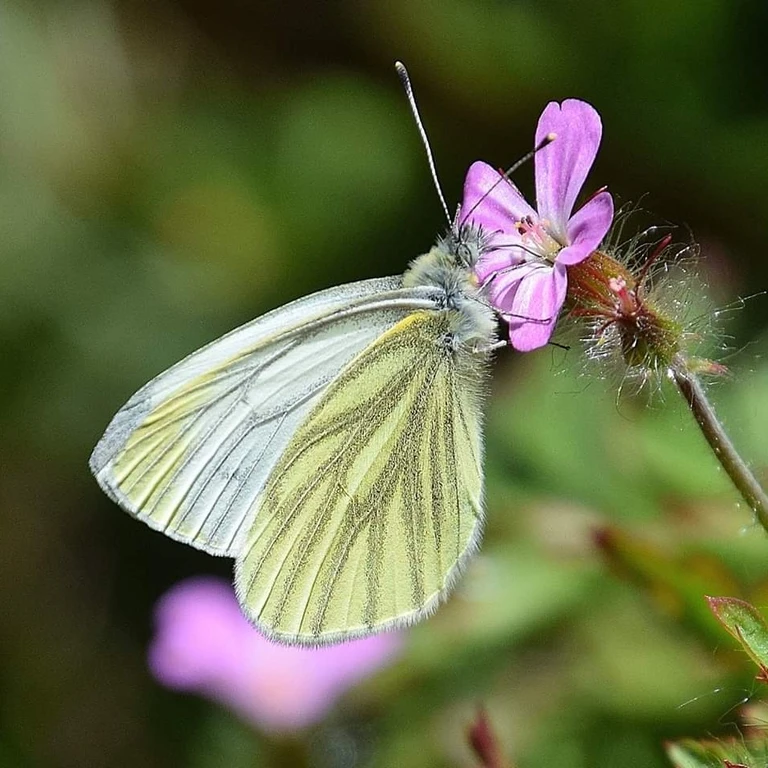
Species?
Pieris napi
